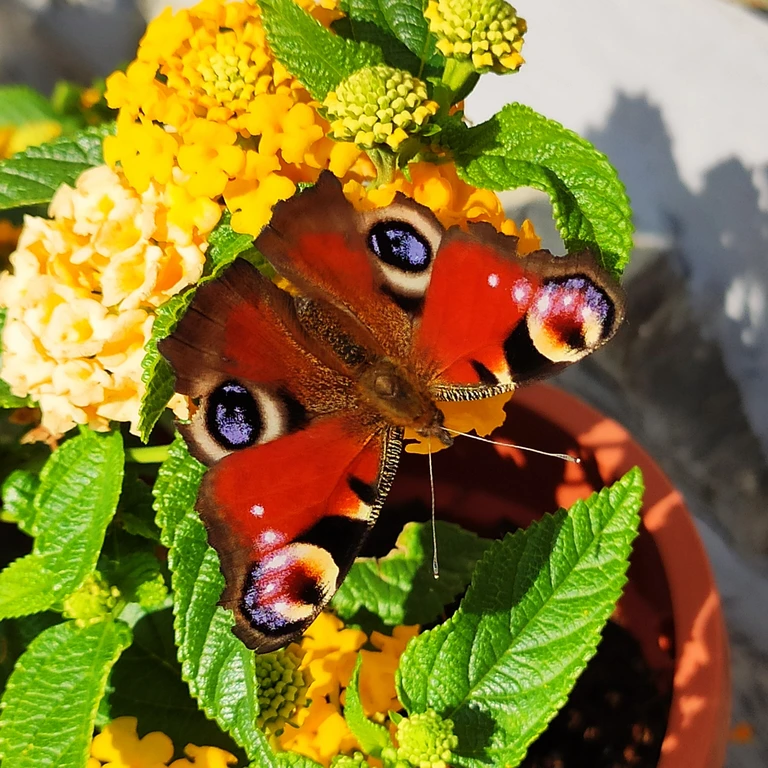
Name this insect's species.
Aglais io
